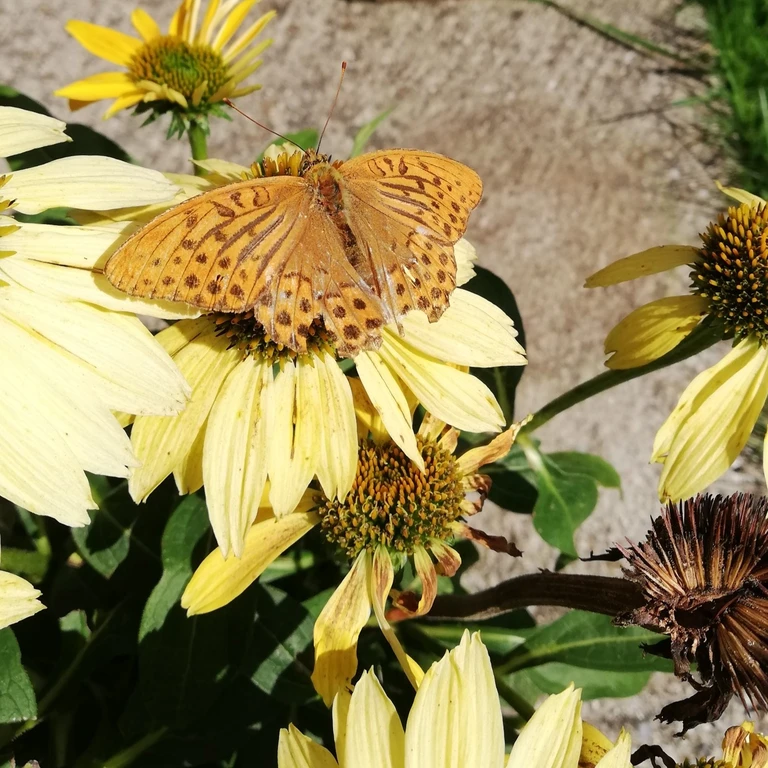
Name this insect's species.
Argynnis paphia
